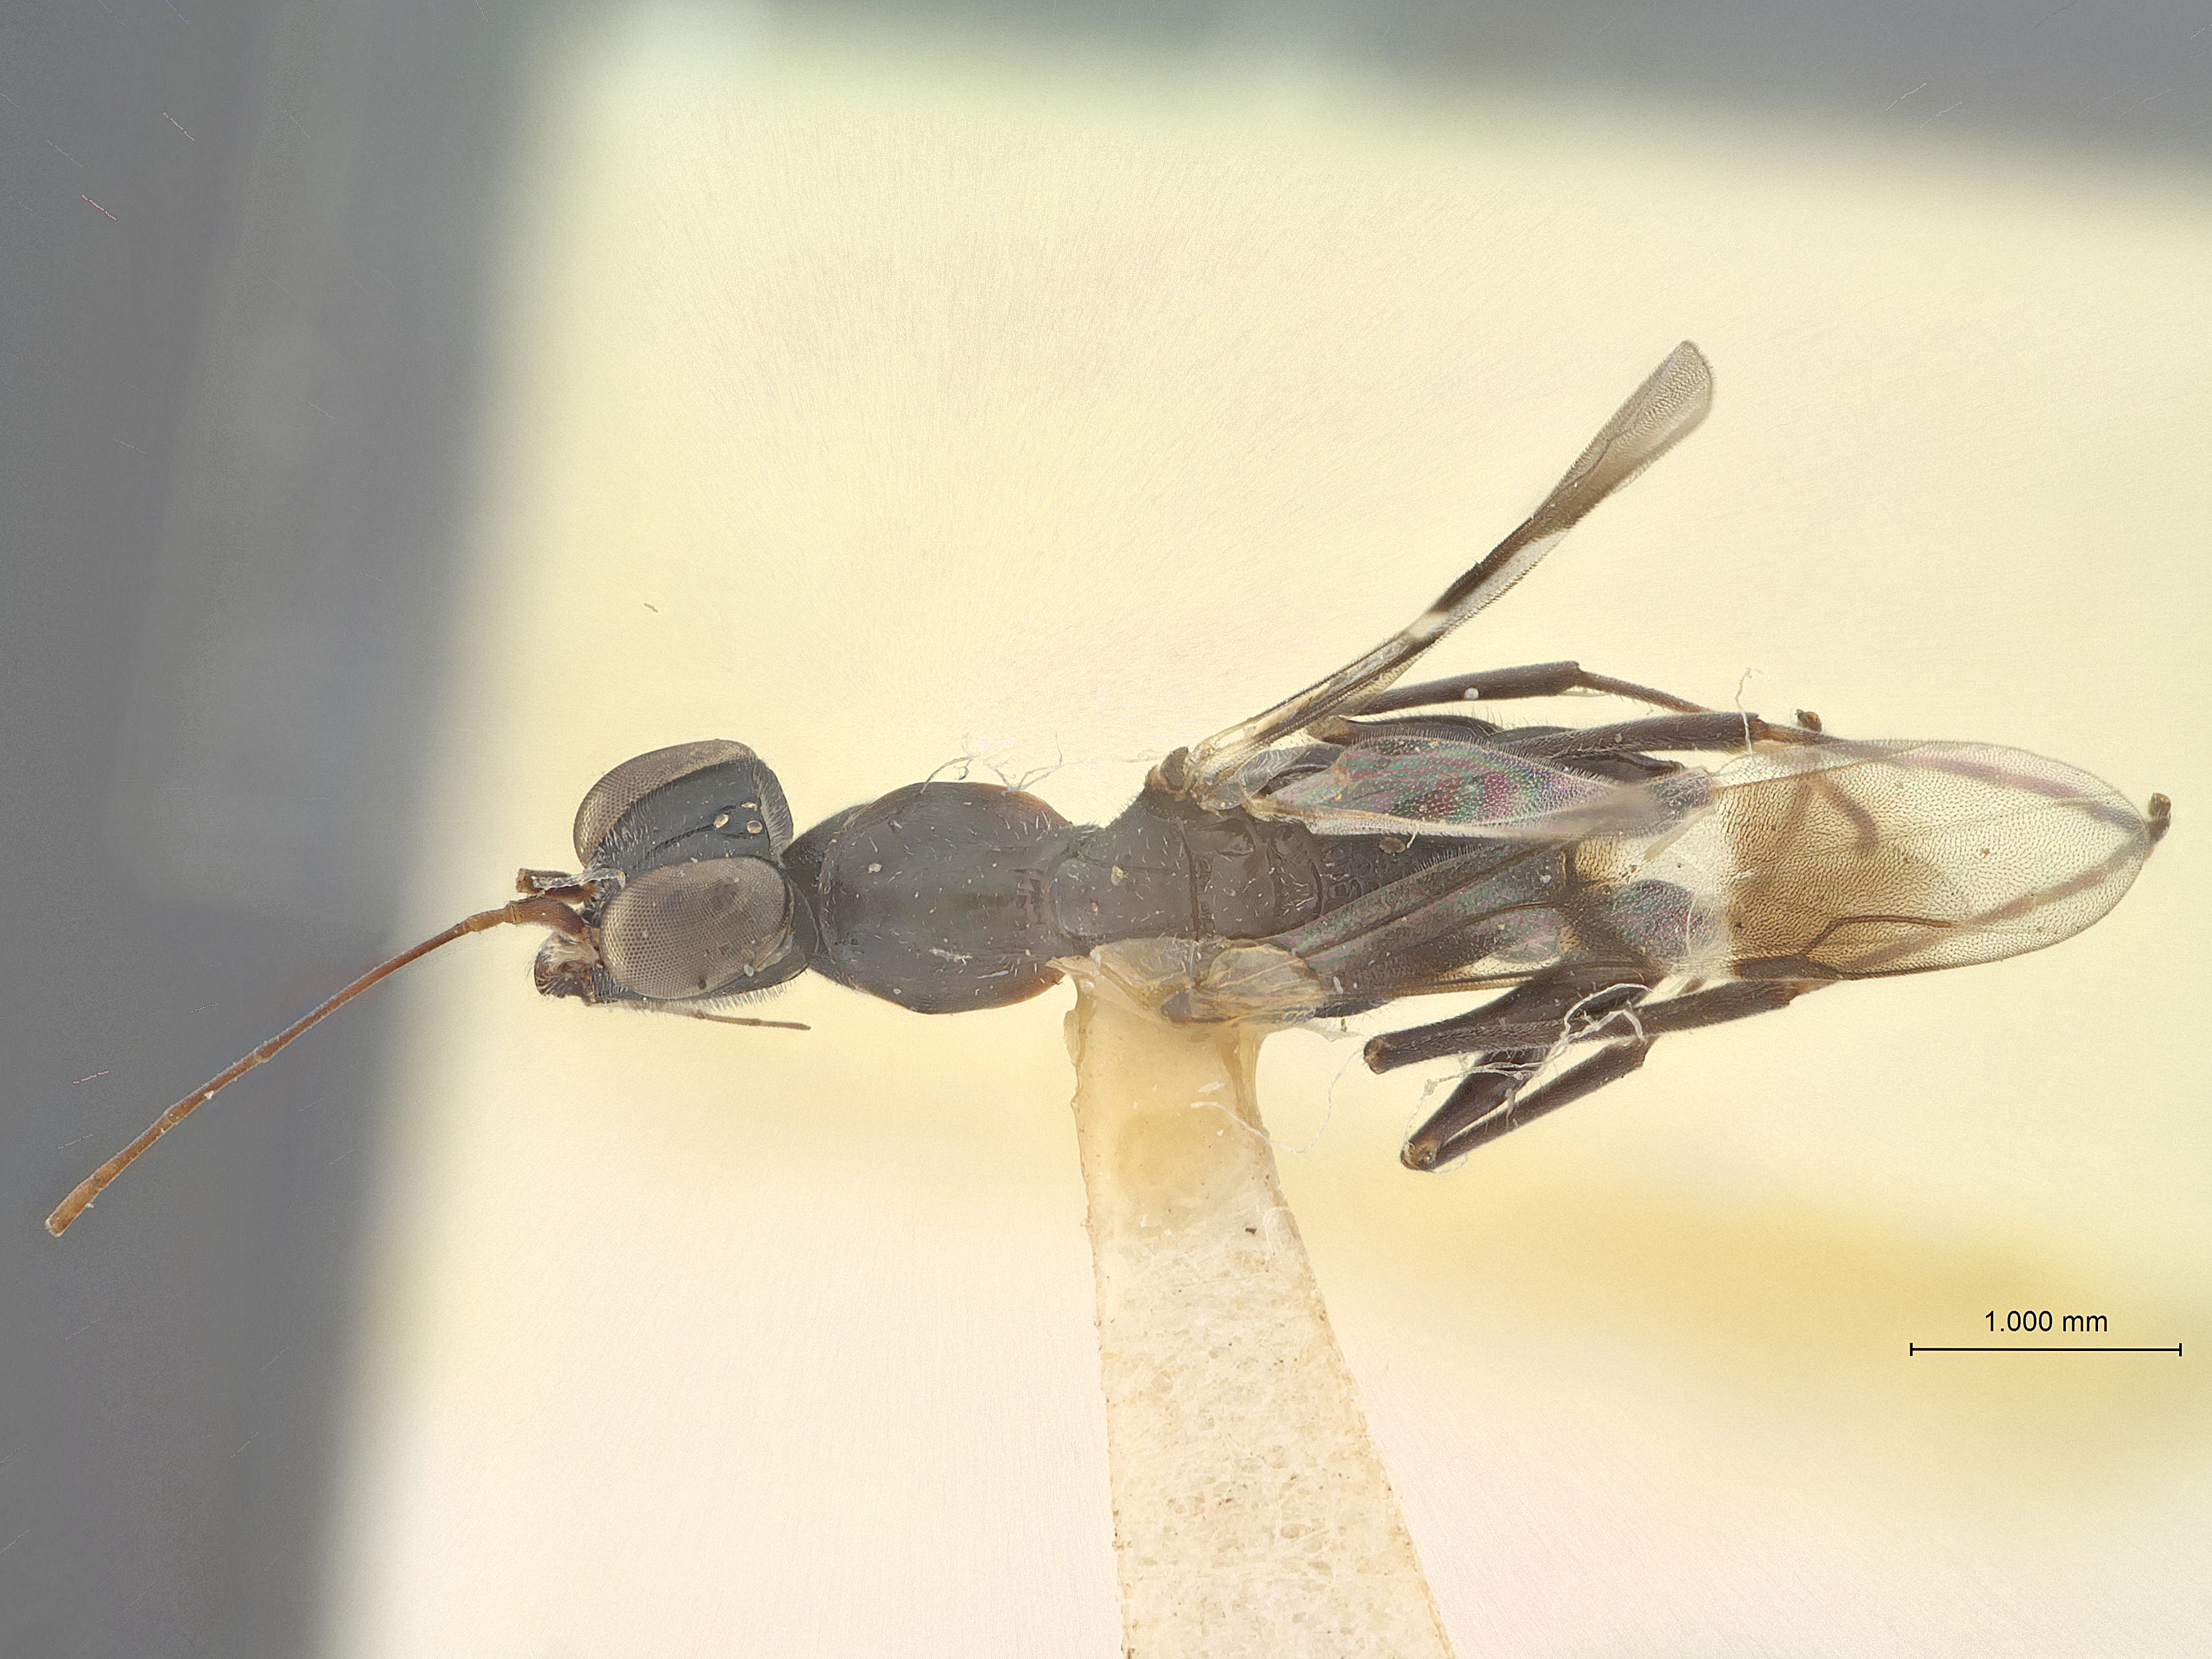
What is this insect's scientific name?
Dryinus krombeini
